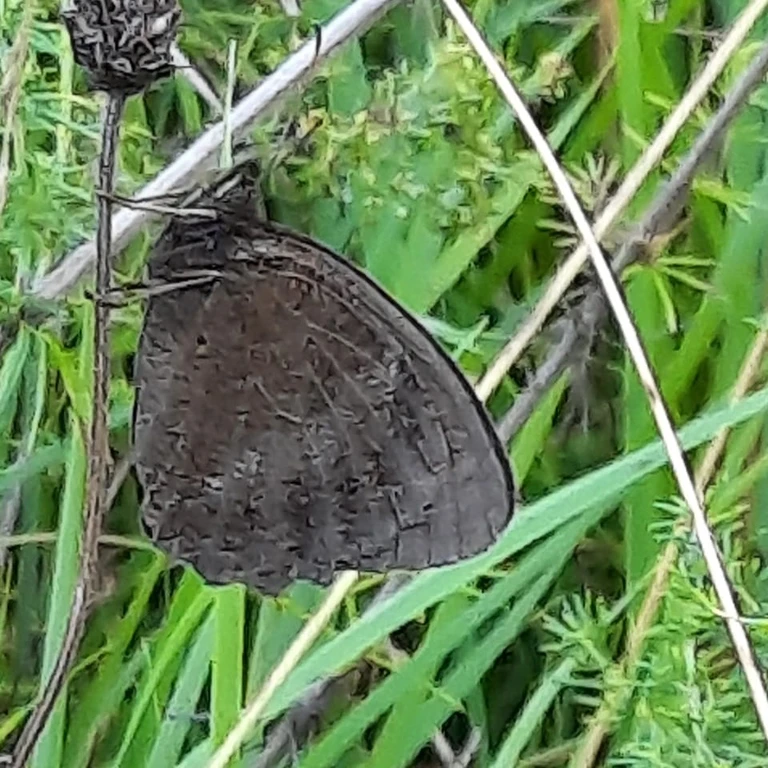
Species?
Minois dryas
